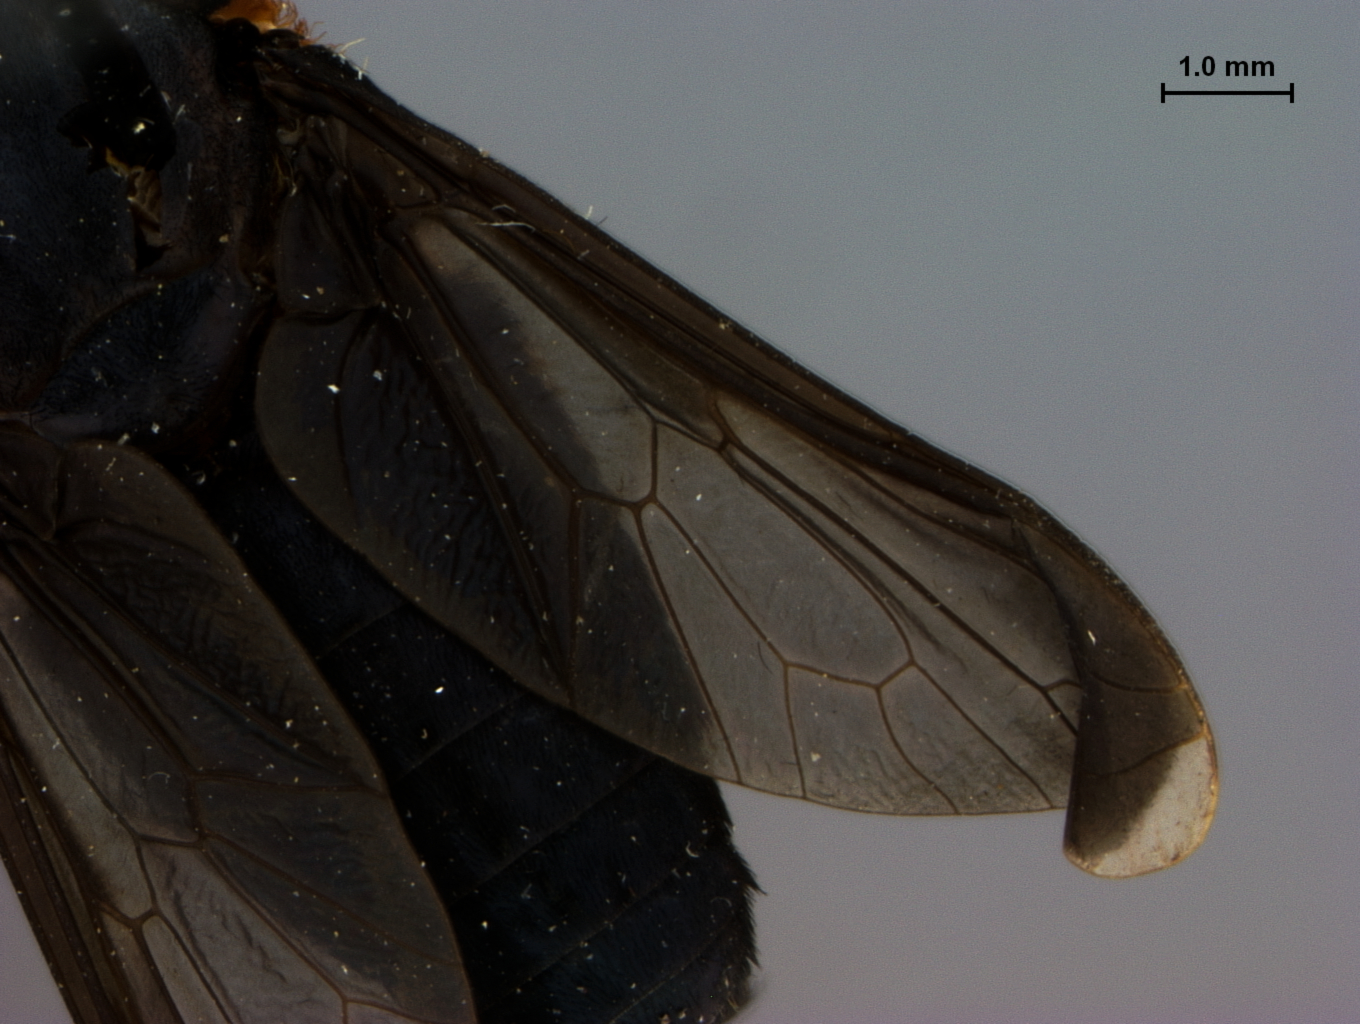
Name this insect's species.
Bolbodimyia philipi
